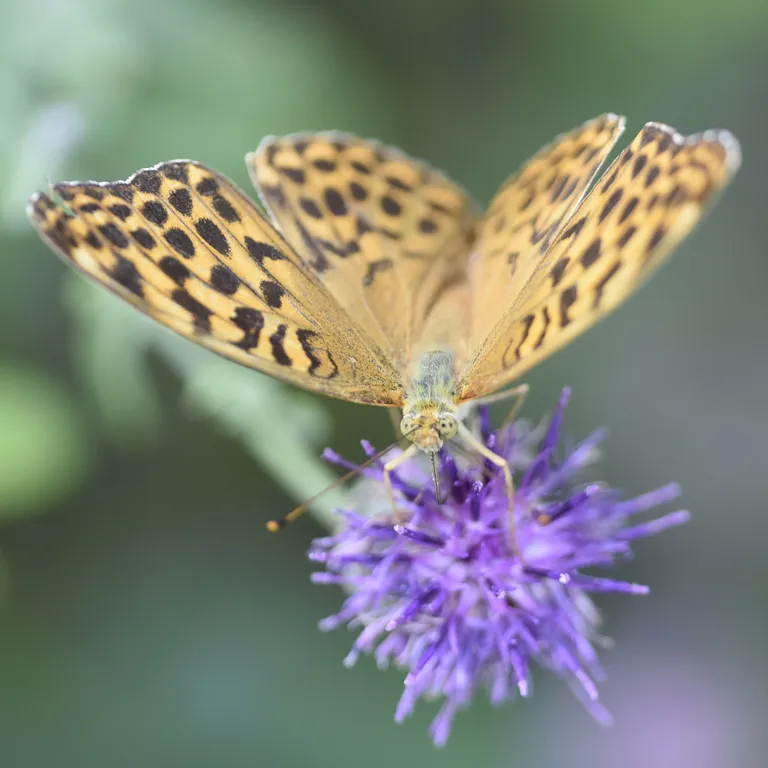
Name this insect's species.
Argynnis paphia
